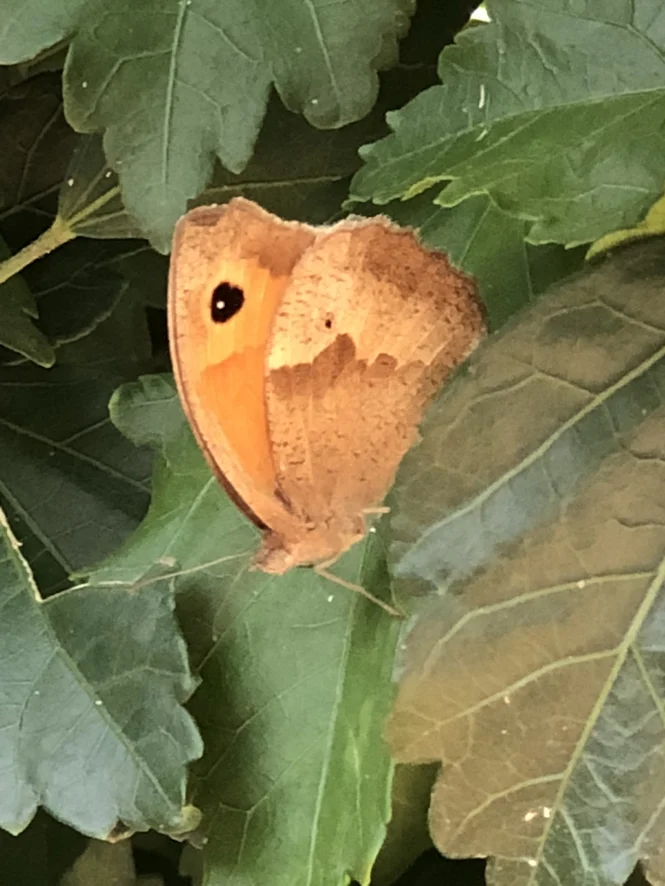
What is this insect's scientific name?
Maniola jurtina
